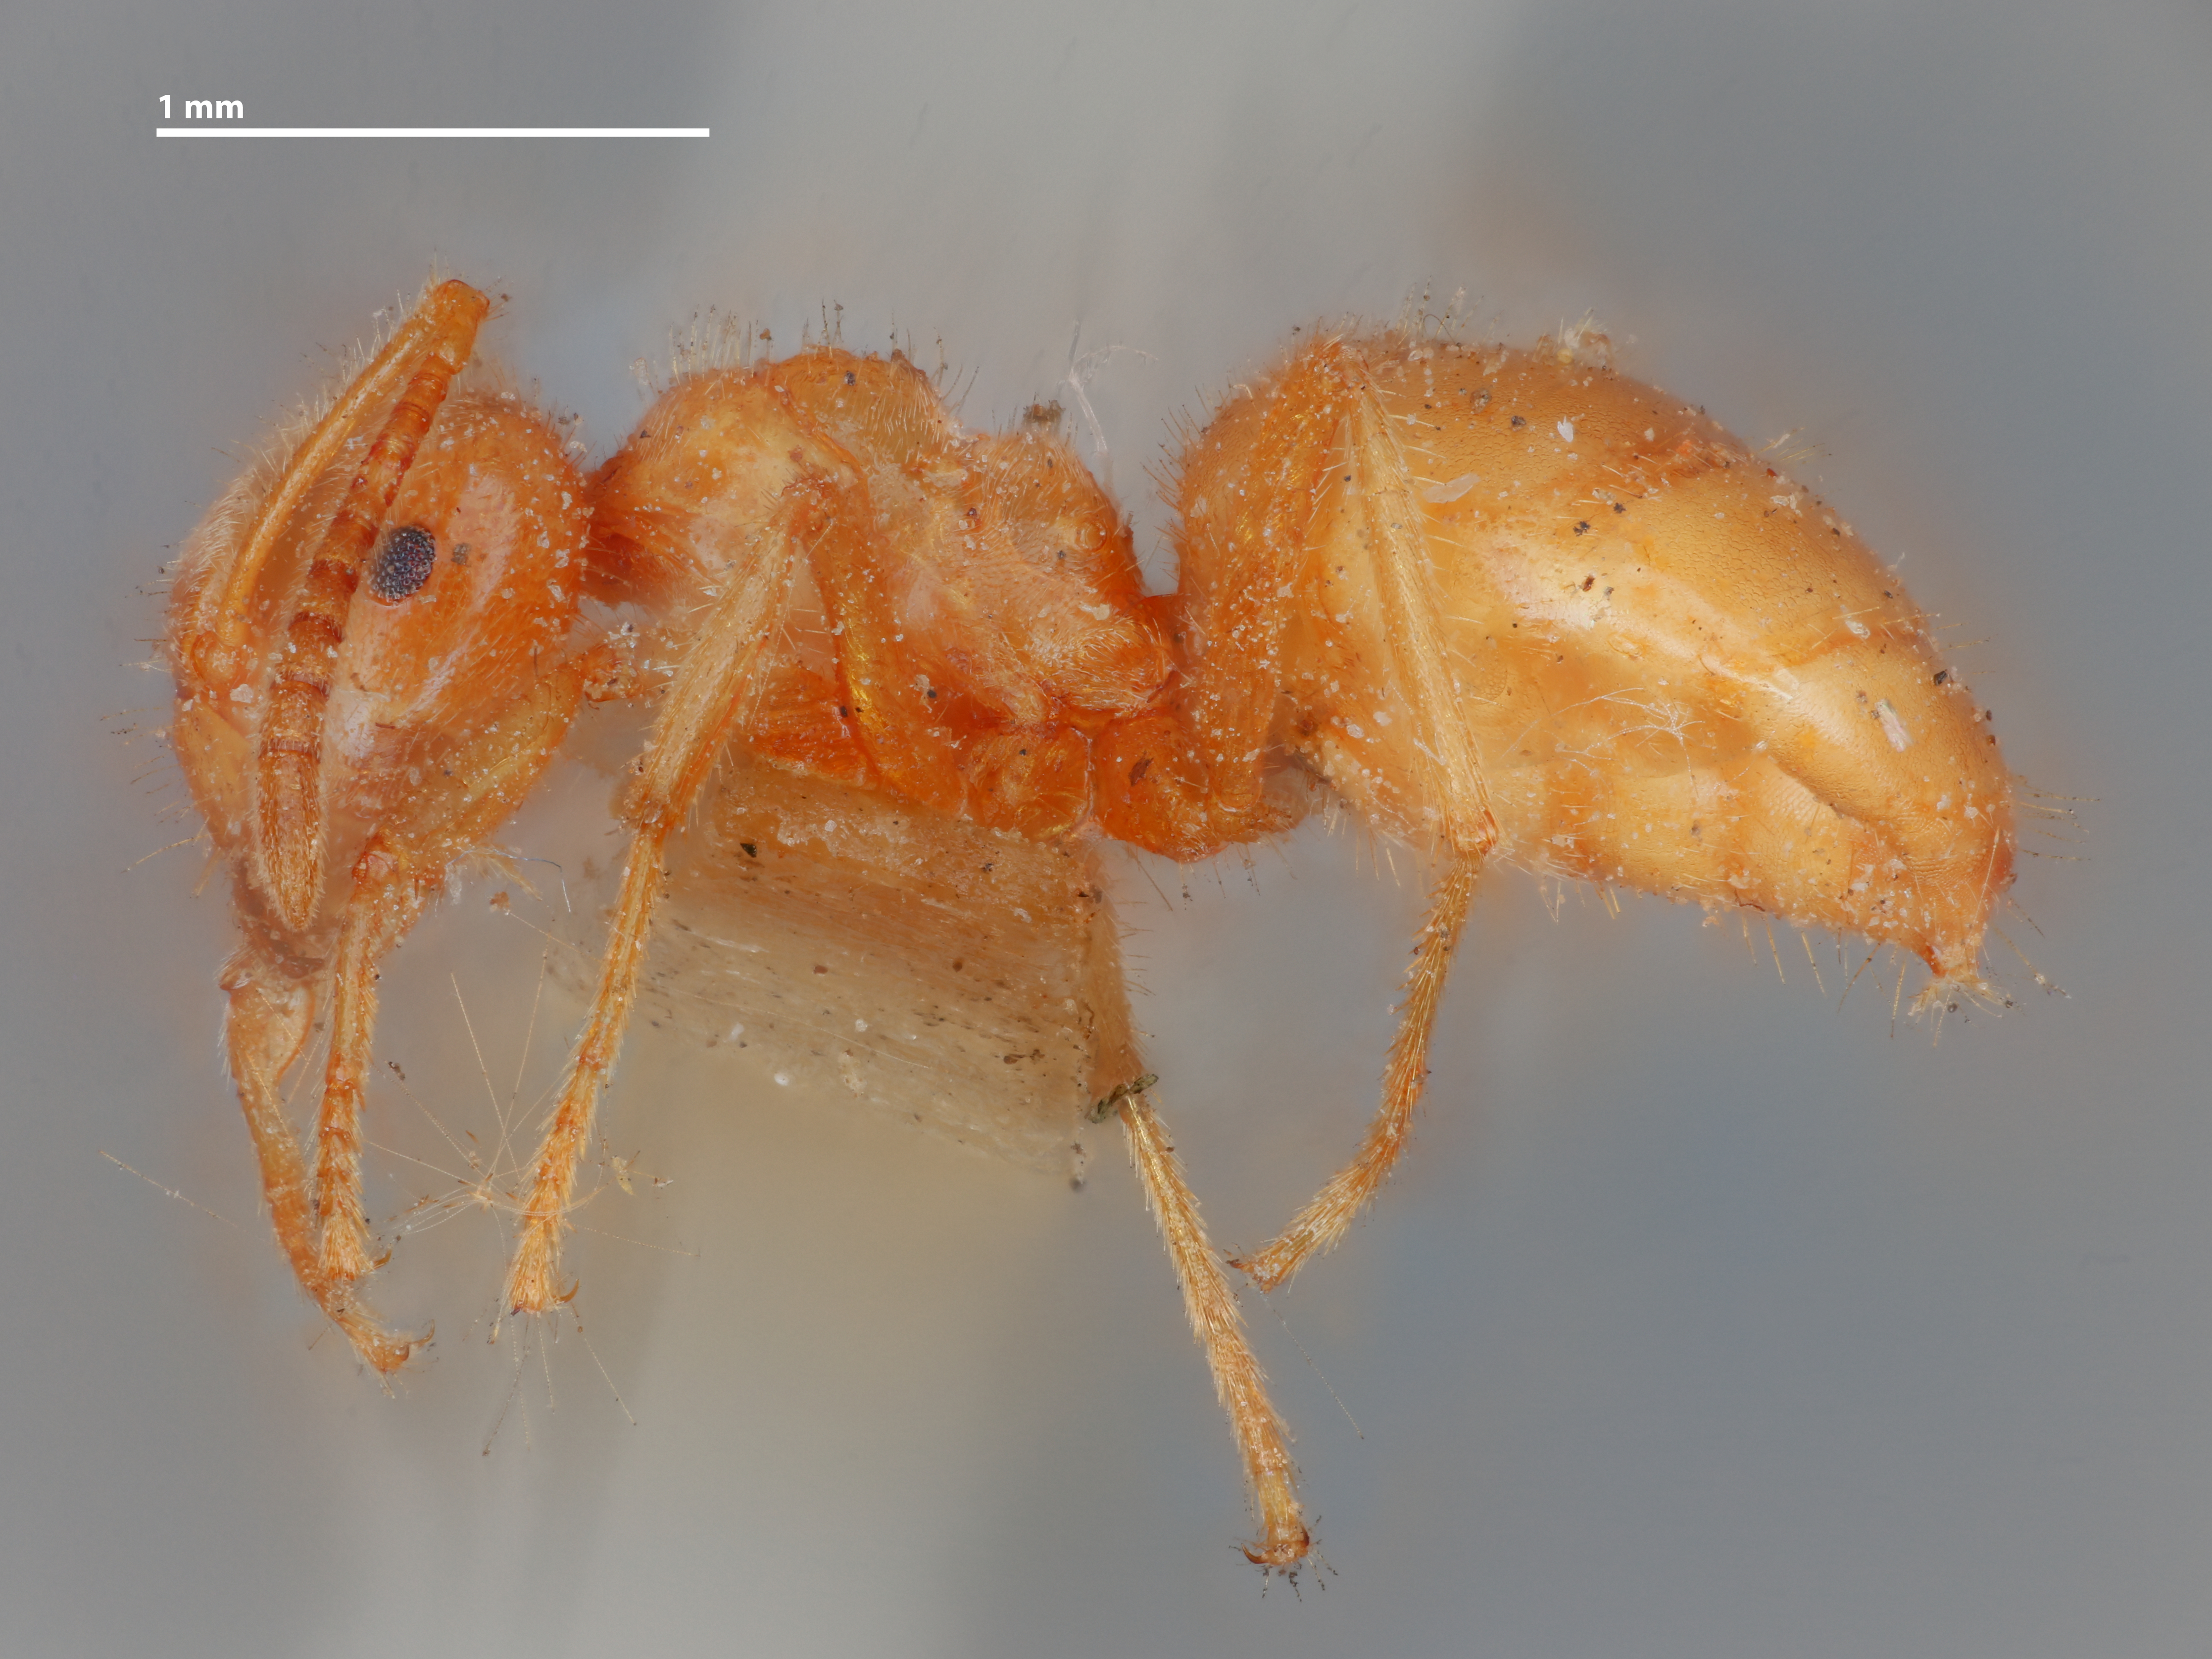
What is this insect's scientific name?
Lasius speculiventris
